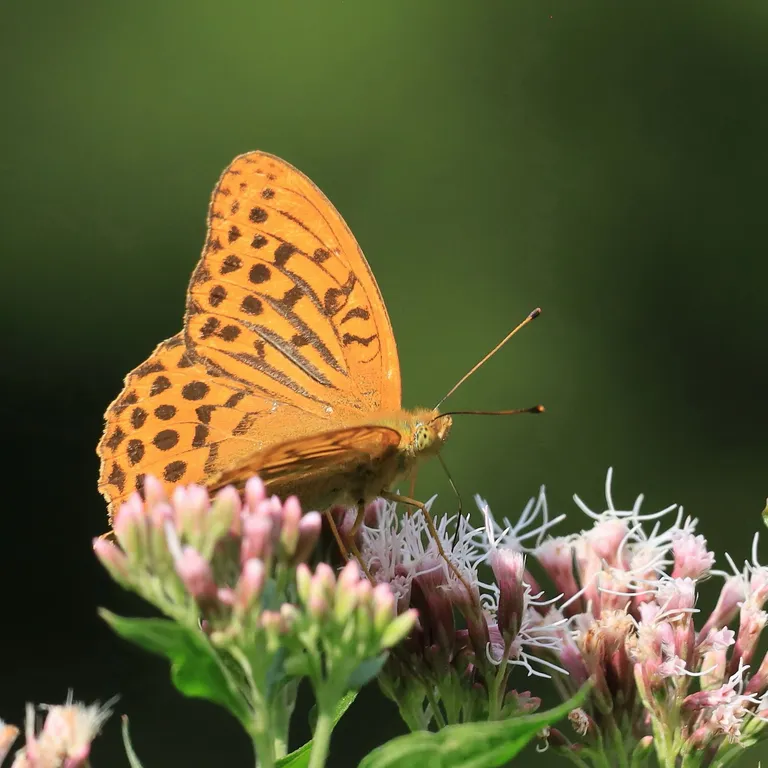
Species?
Argynnis paphia
